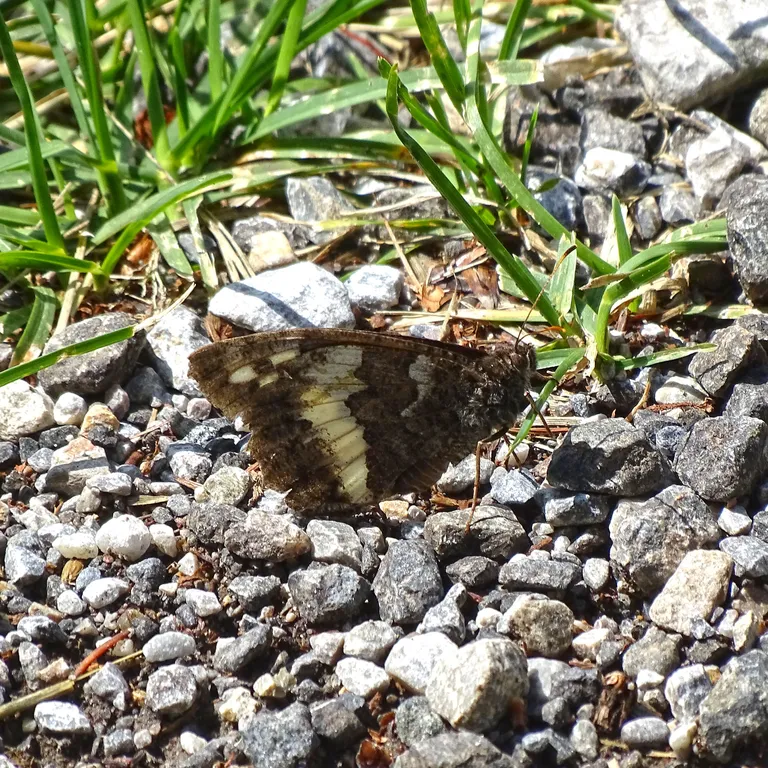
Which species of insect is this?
Brintesia circe
